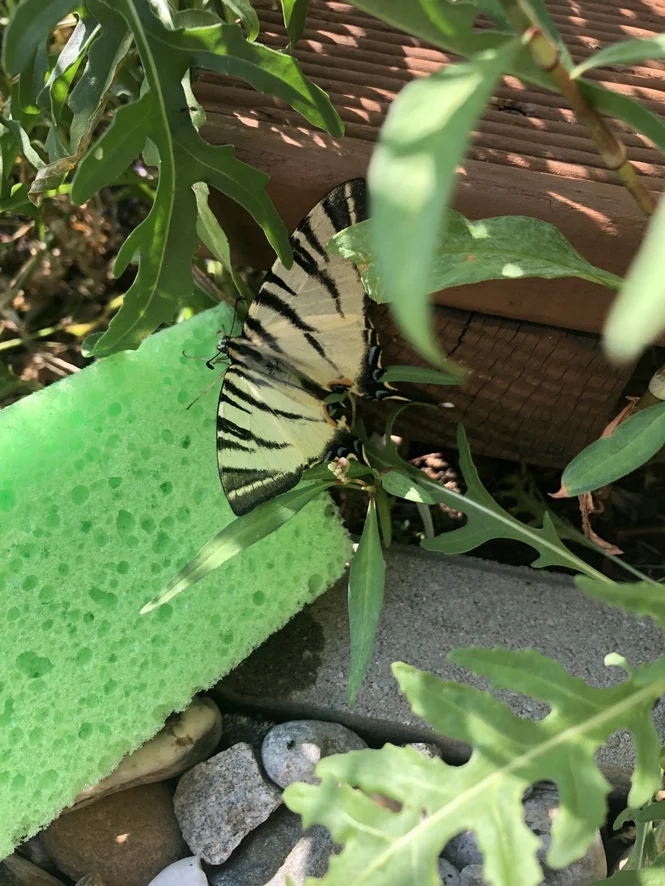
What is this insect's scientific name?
Iphiclides podalirius
